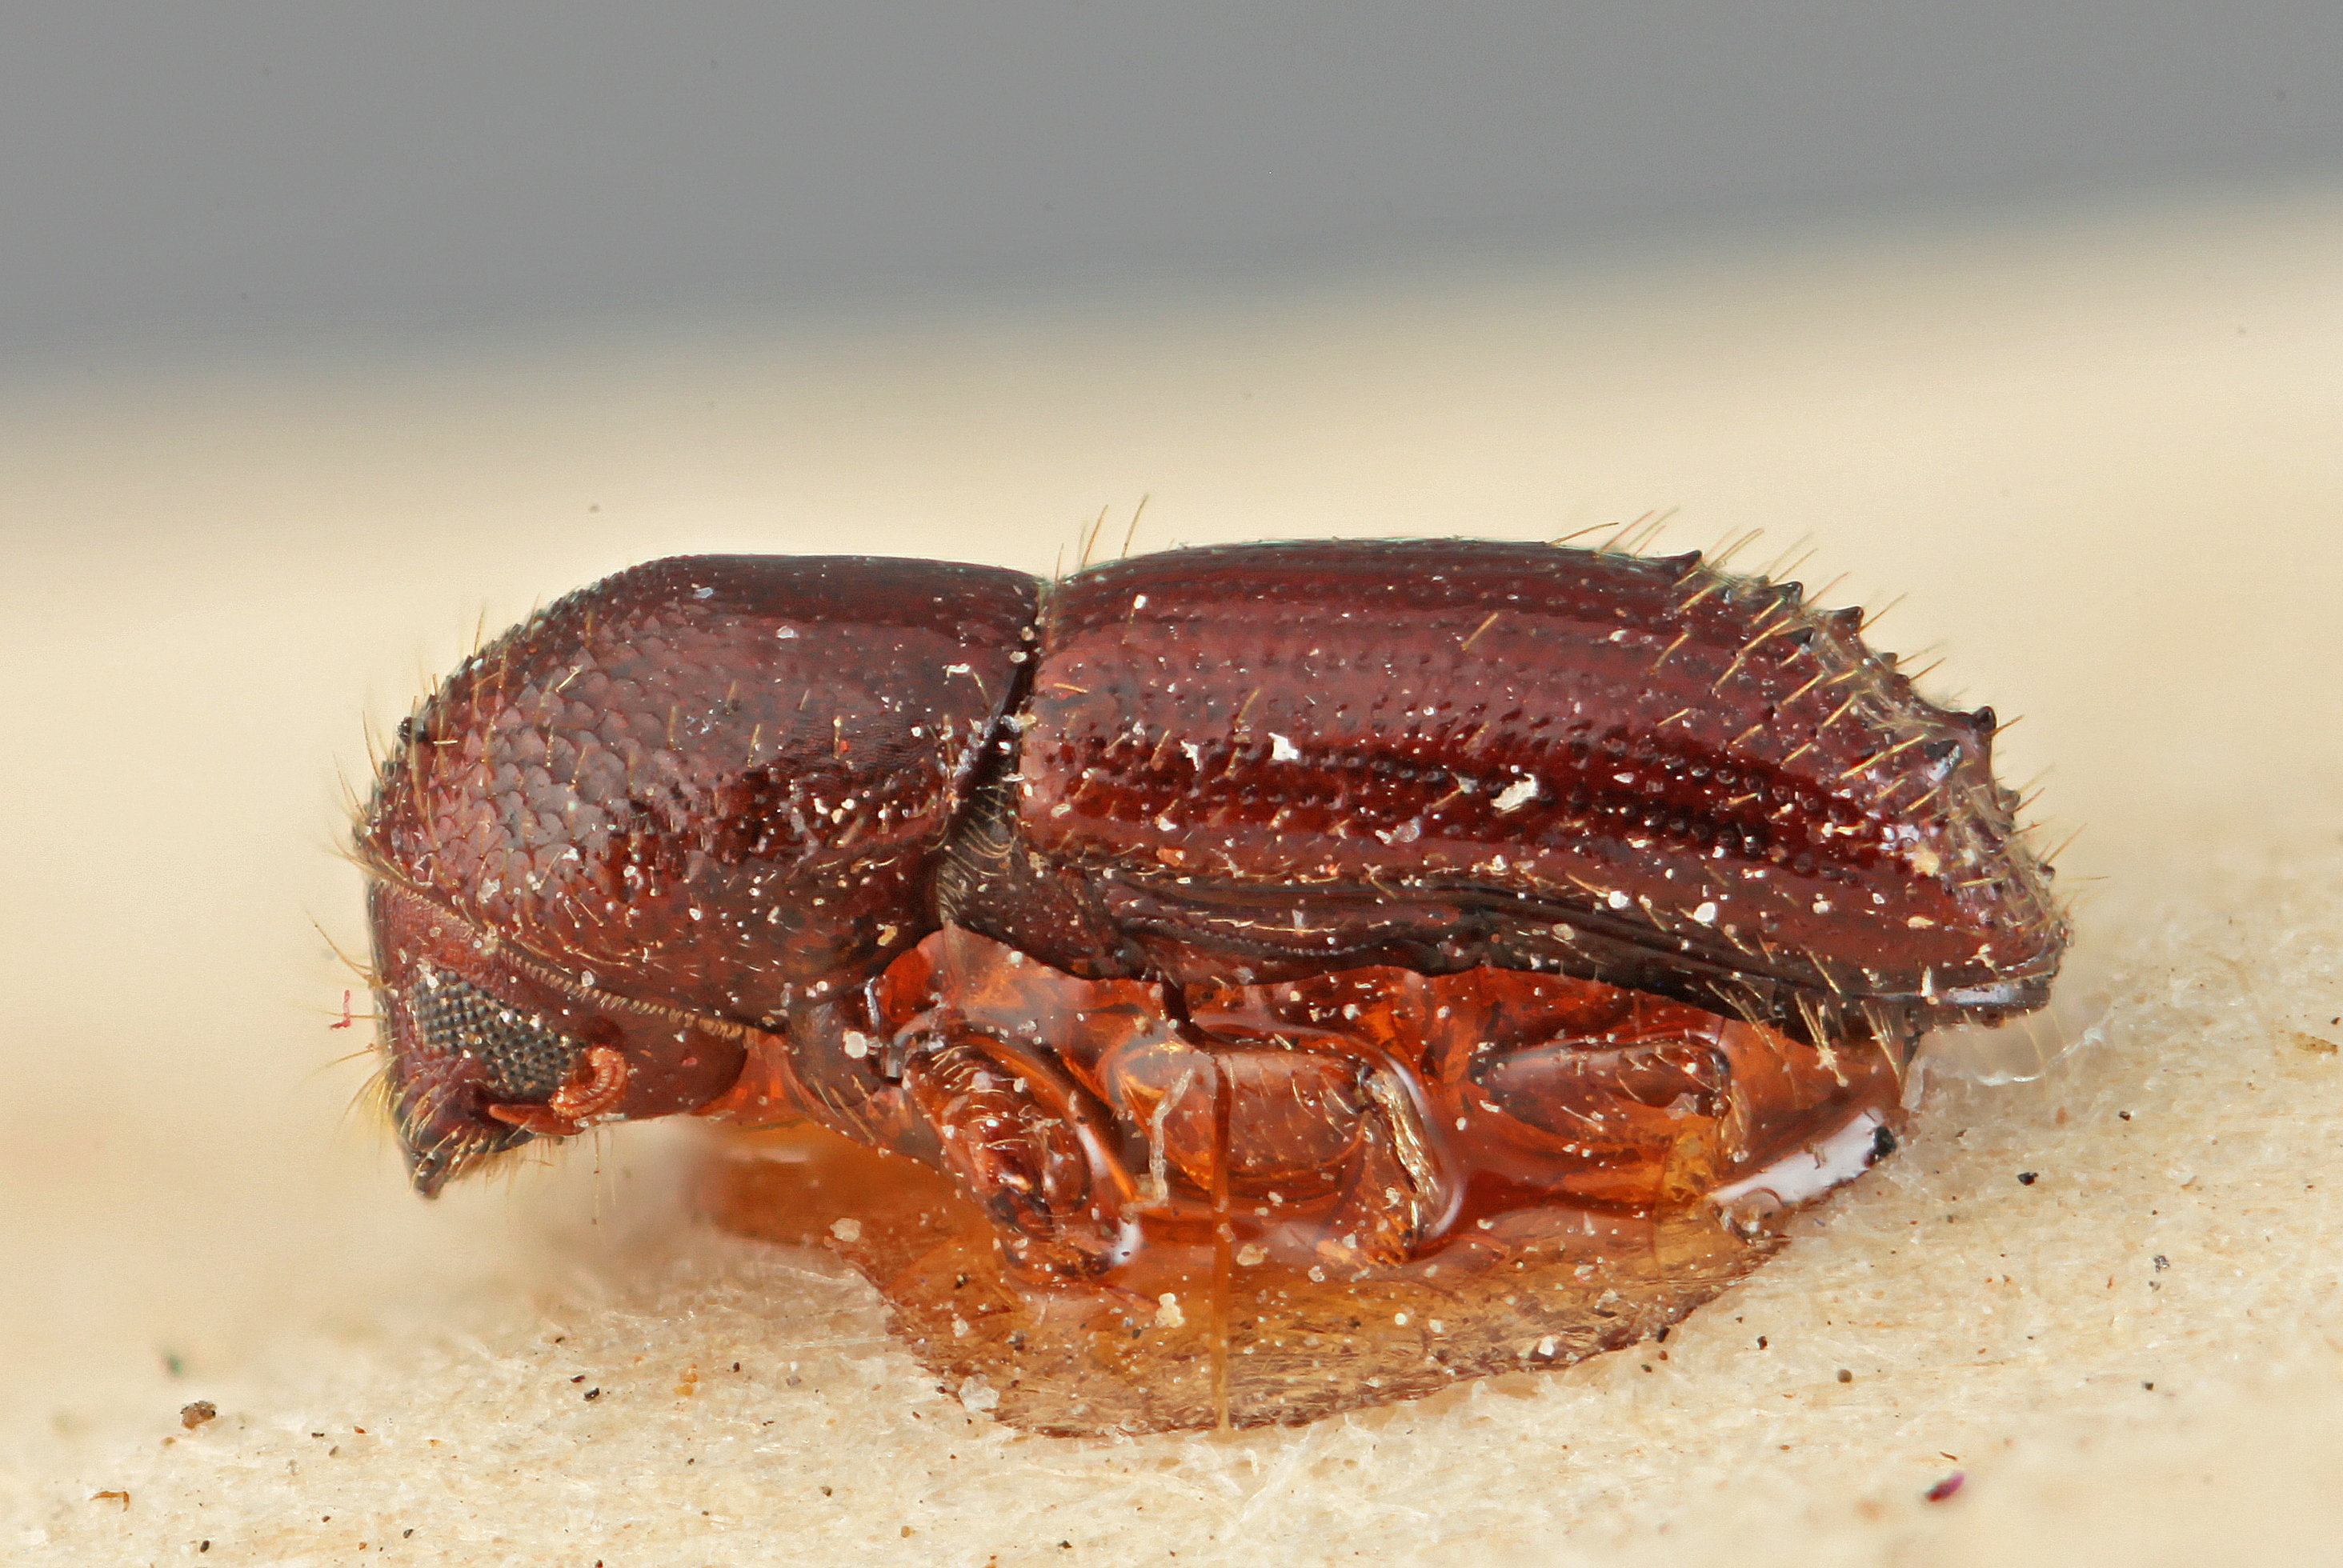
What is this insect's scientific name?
Xyleborus notatus
